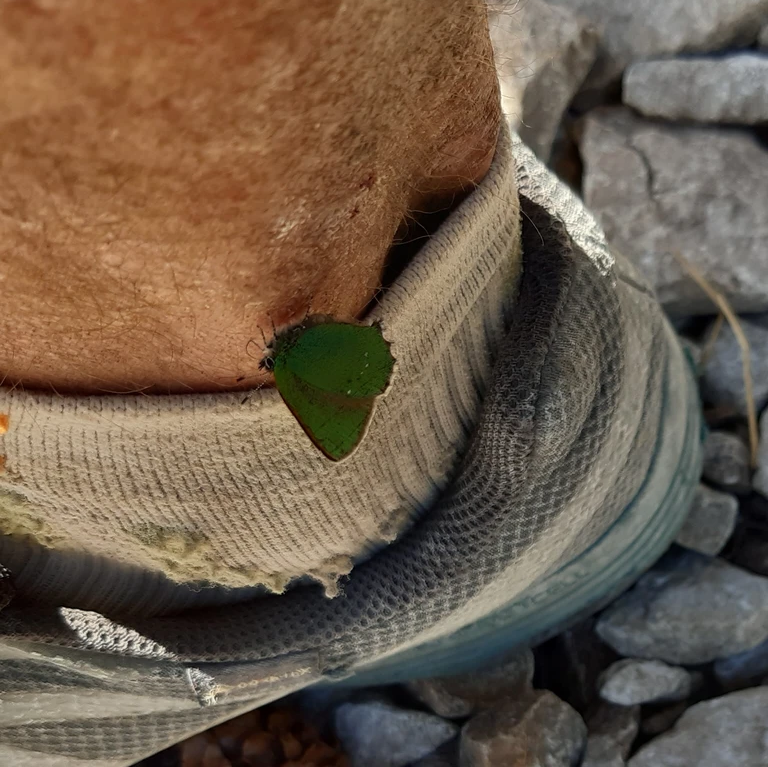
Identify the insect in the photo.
Callophrys rubi
